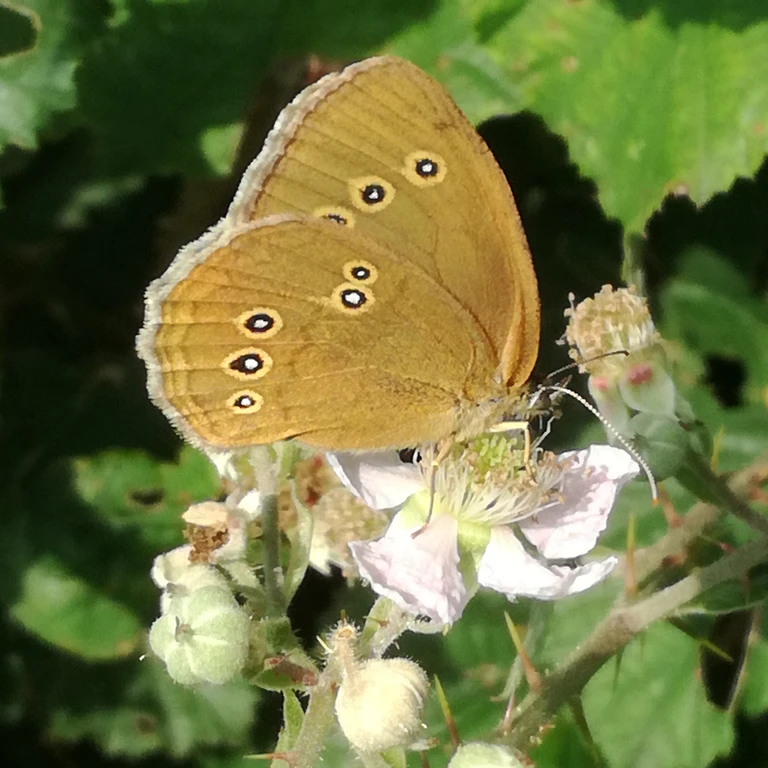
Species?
Aphantopus hyperantus
